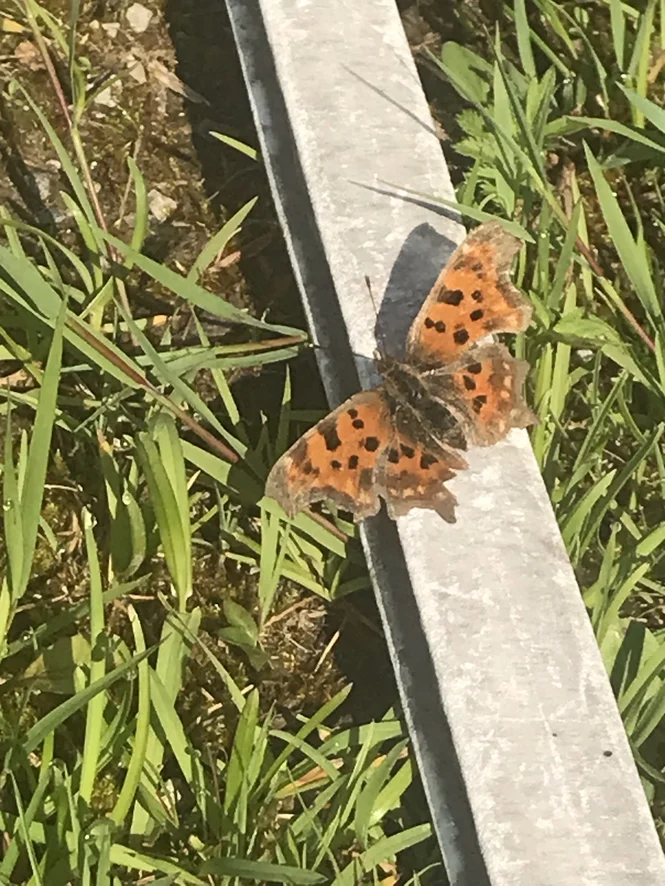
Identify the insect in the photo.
Polygonia c-album
